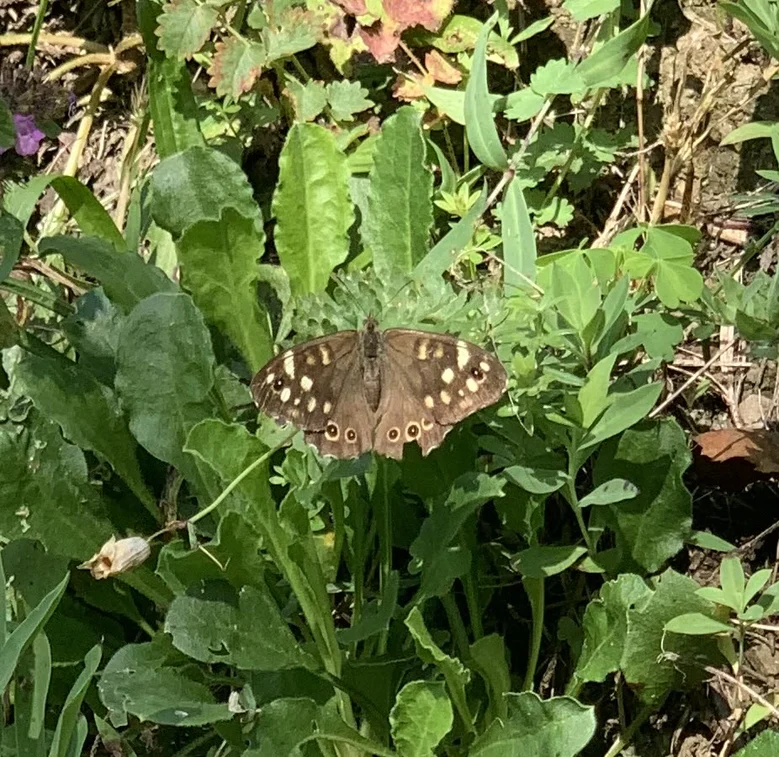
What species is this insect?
Pararge aegeria
